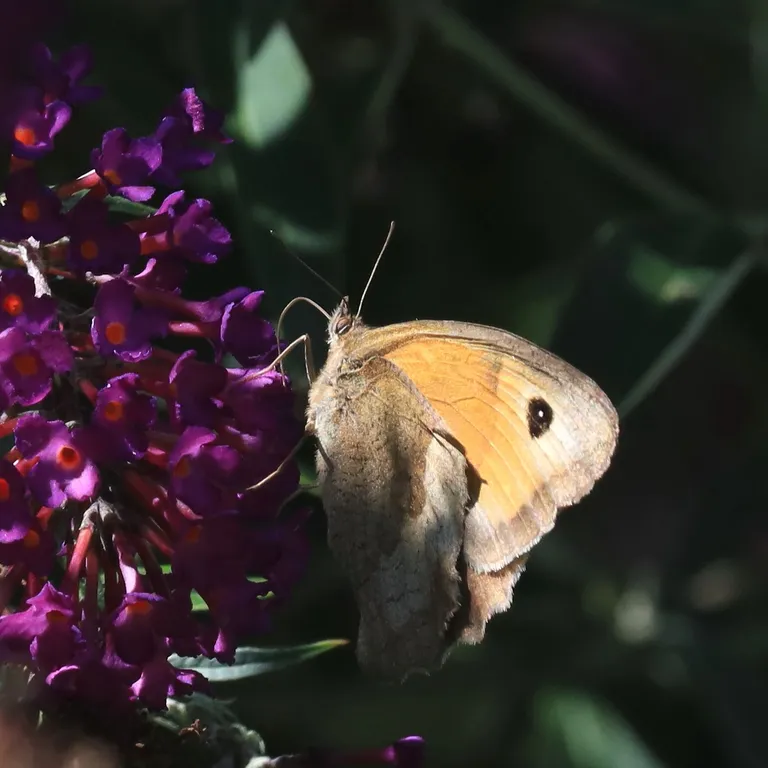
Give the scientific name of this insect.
Maniola jurtina
